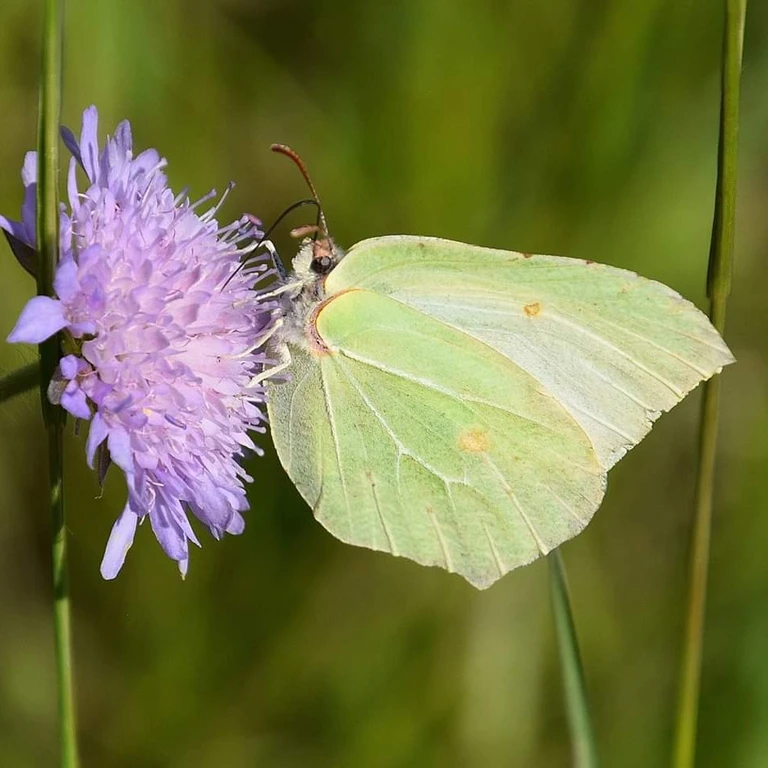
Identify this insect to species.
Gonepteryx rhamni
